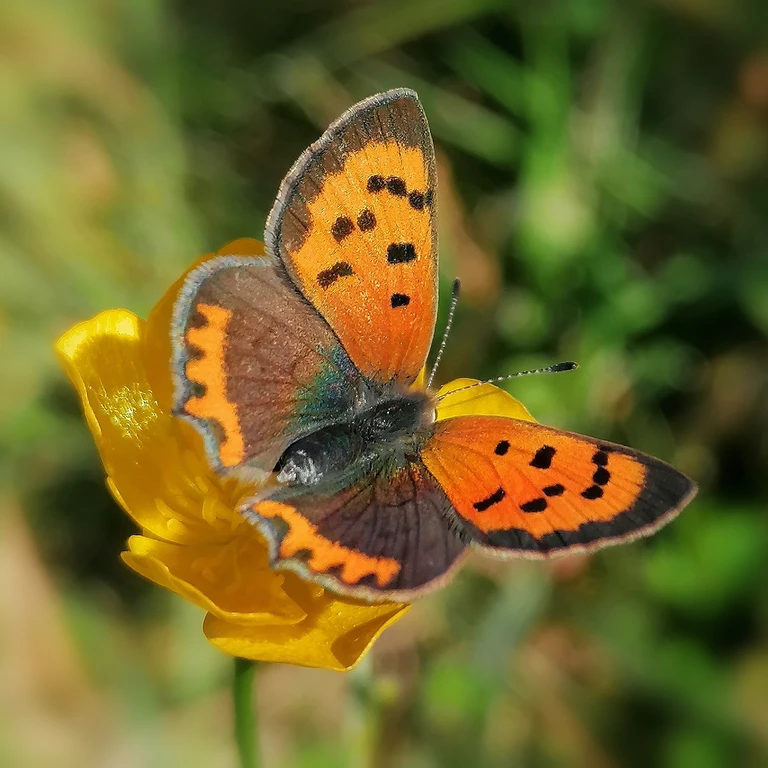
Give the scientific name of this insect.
Lycaena phlaeas
